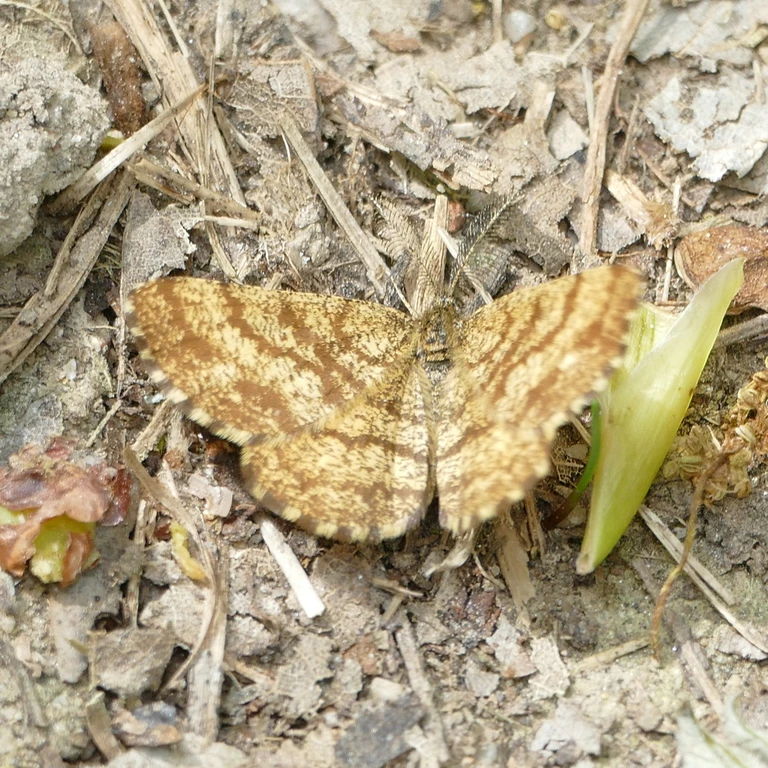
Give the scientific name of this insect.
Ematurga atomaria
